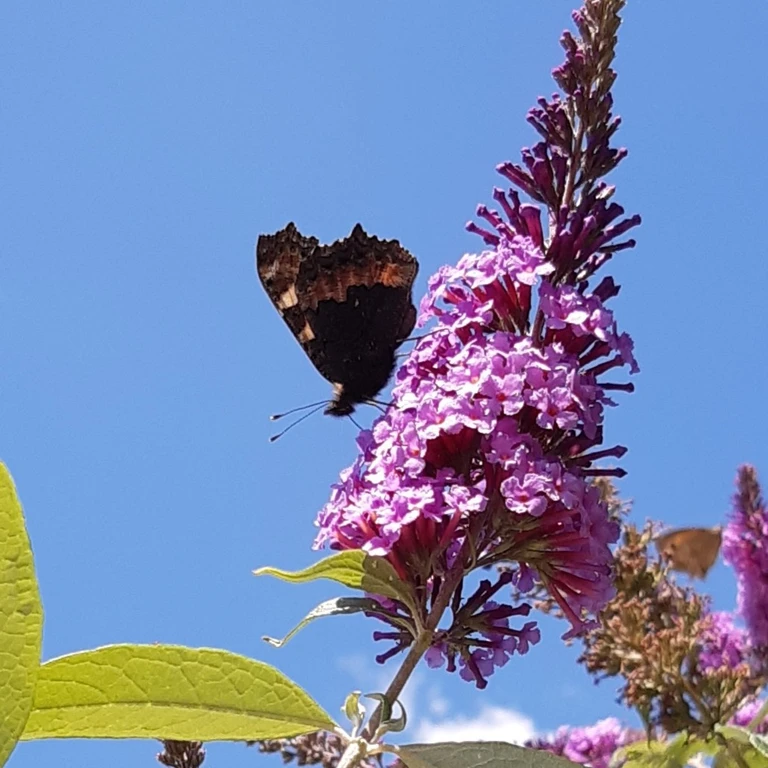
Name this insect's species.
Aglais urticae
